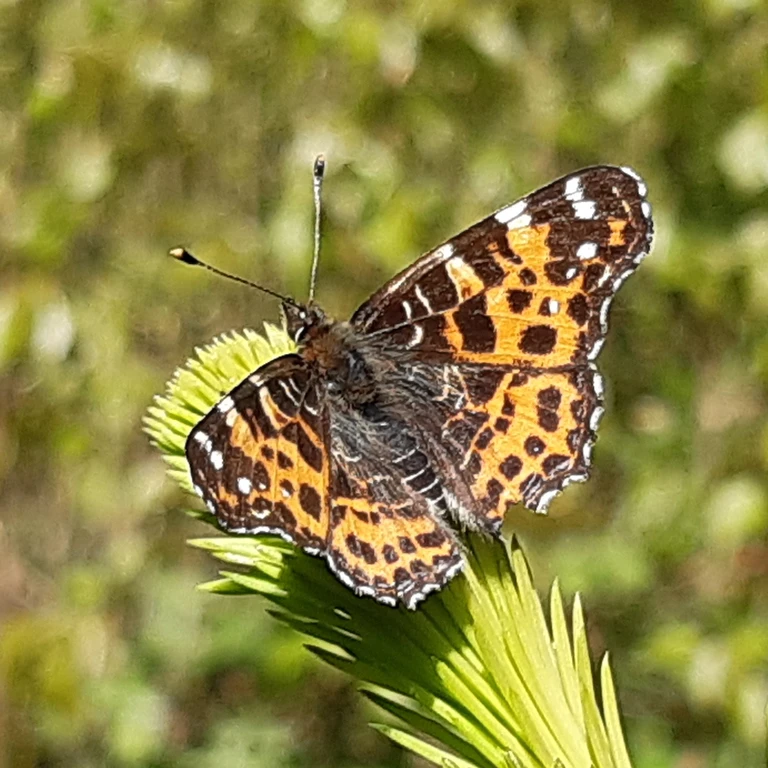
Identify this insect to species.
Araschnia levana
